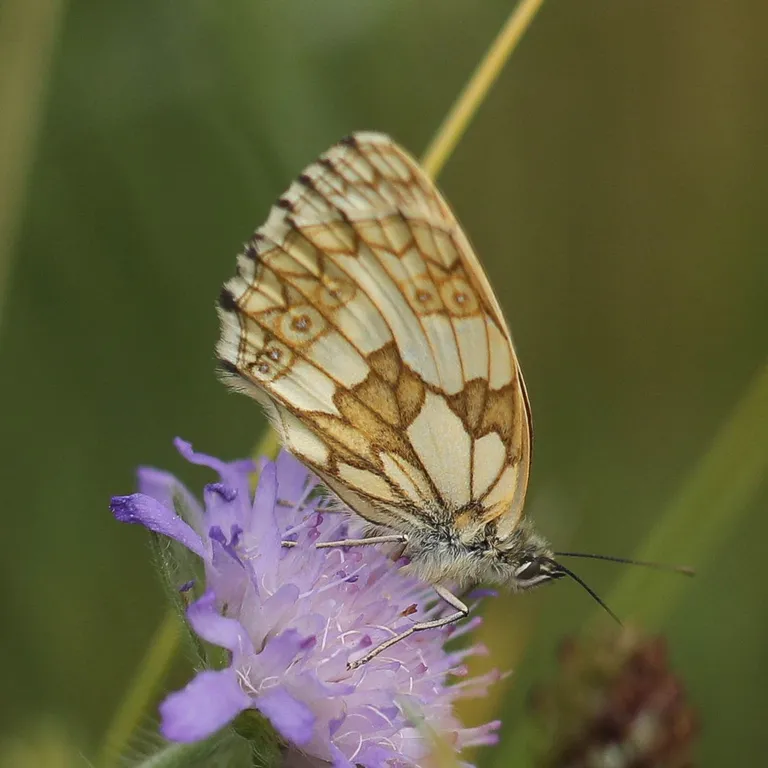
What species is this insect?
Melanargia galathea
